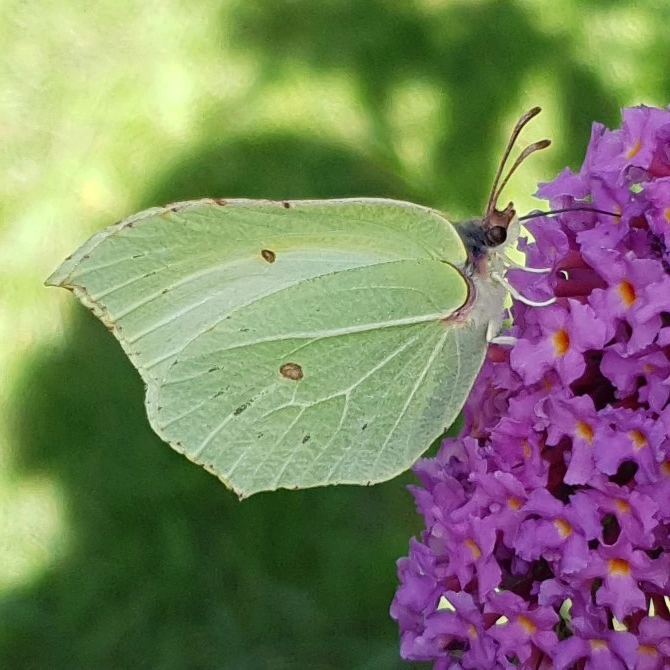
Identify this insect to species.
Gonepteryx rhamni
